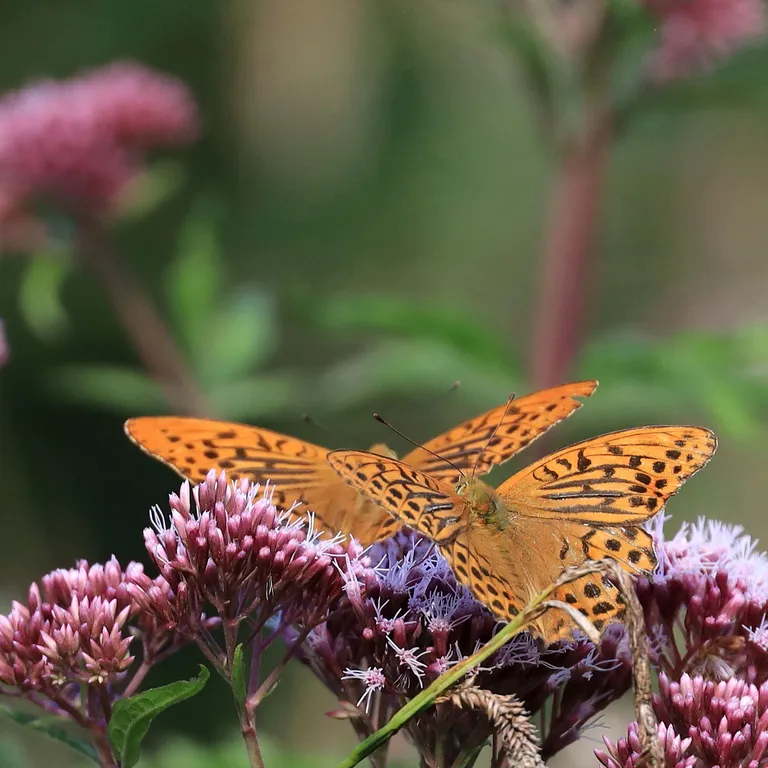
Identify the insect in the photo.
Argynnis paphia
